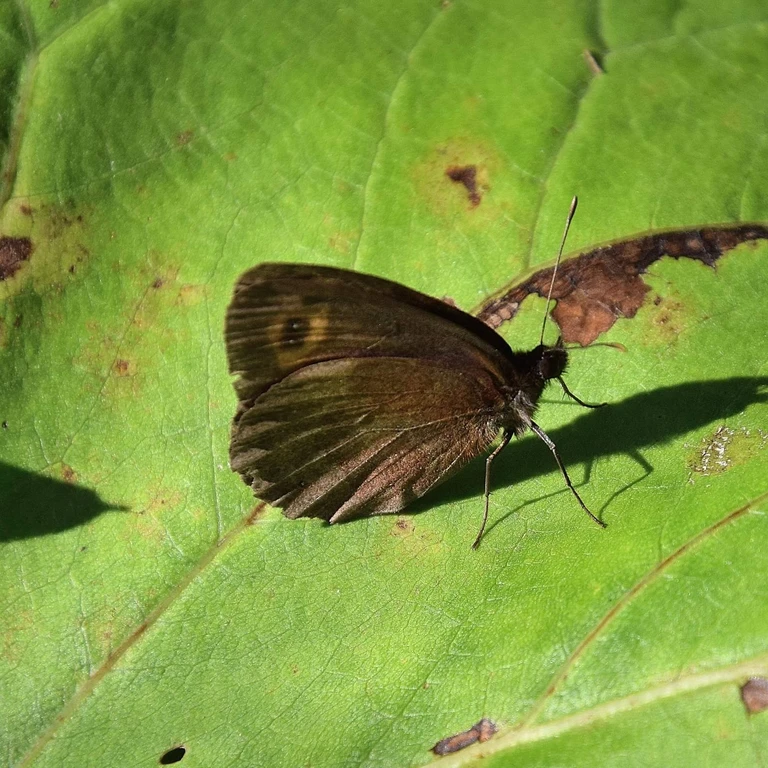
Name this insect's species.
Erebia aethiops
